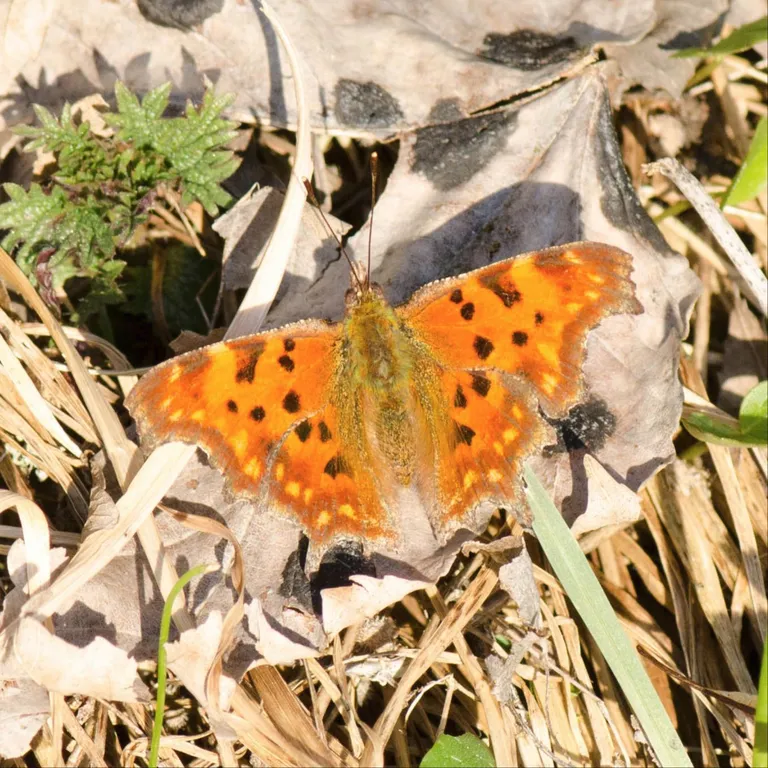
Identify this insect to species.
Polygonia c-album
